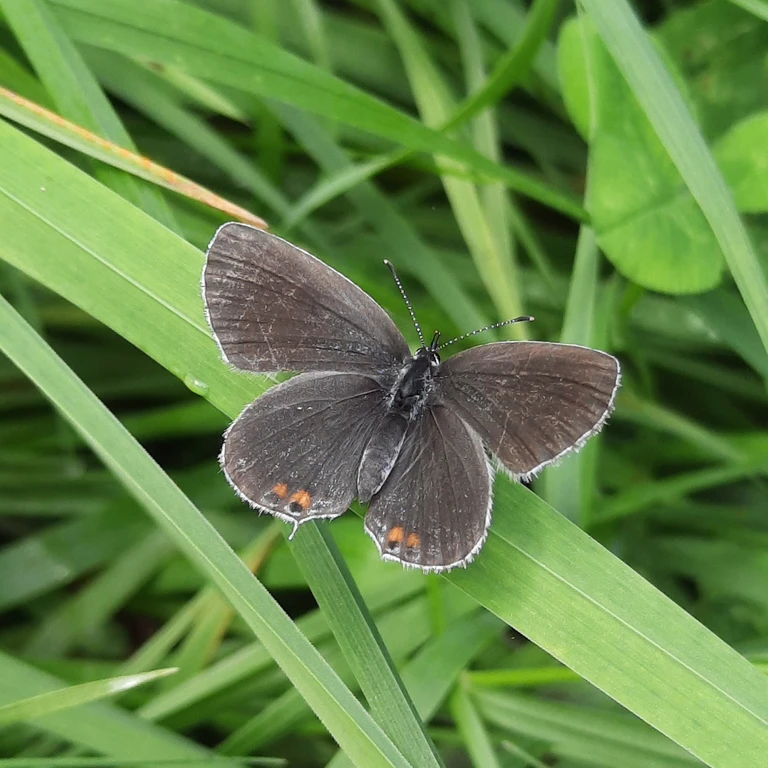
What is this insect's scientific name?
Cupido argiades (also Elkalyce argiades)
